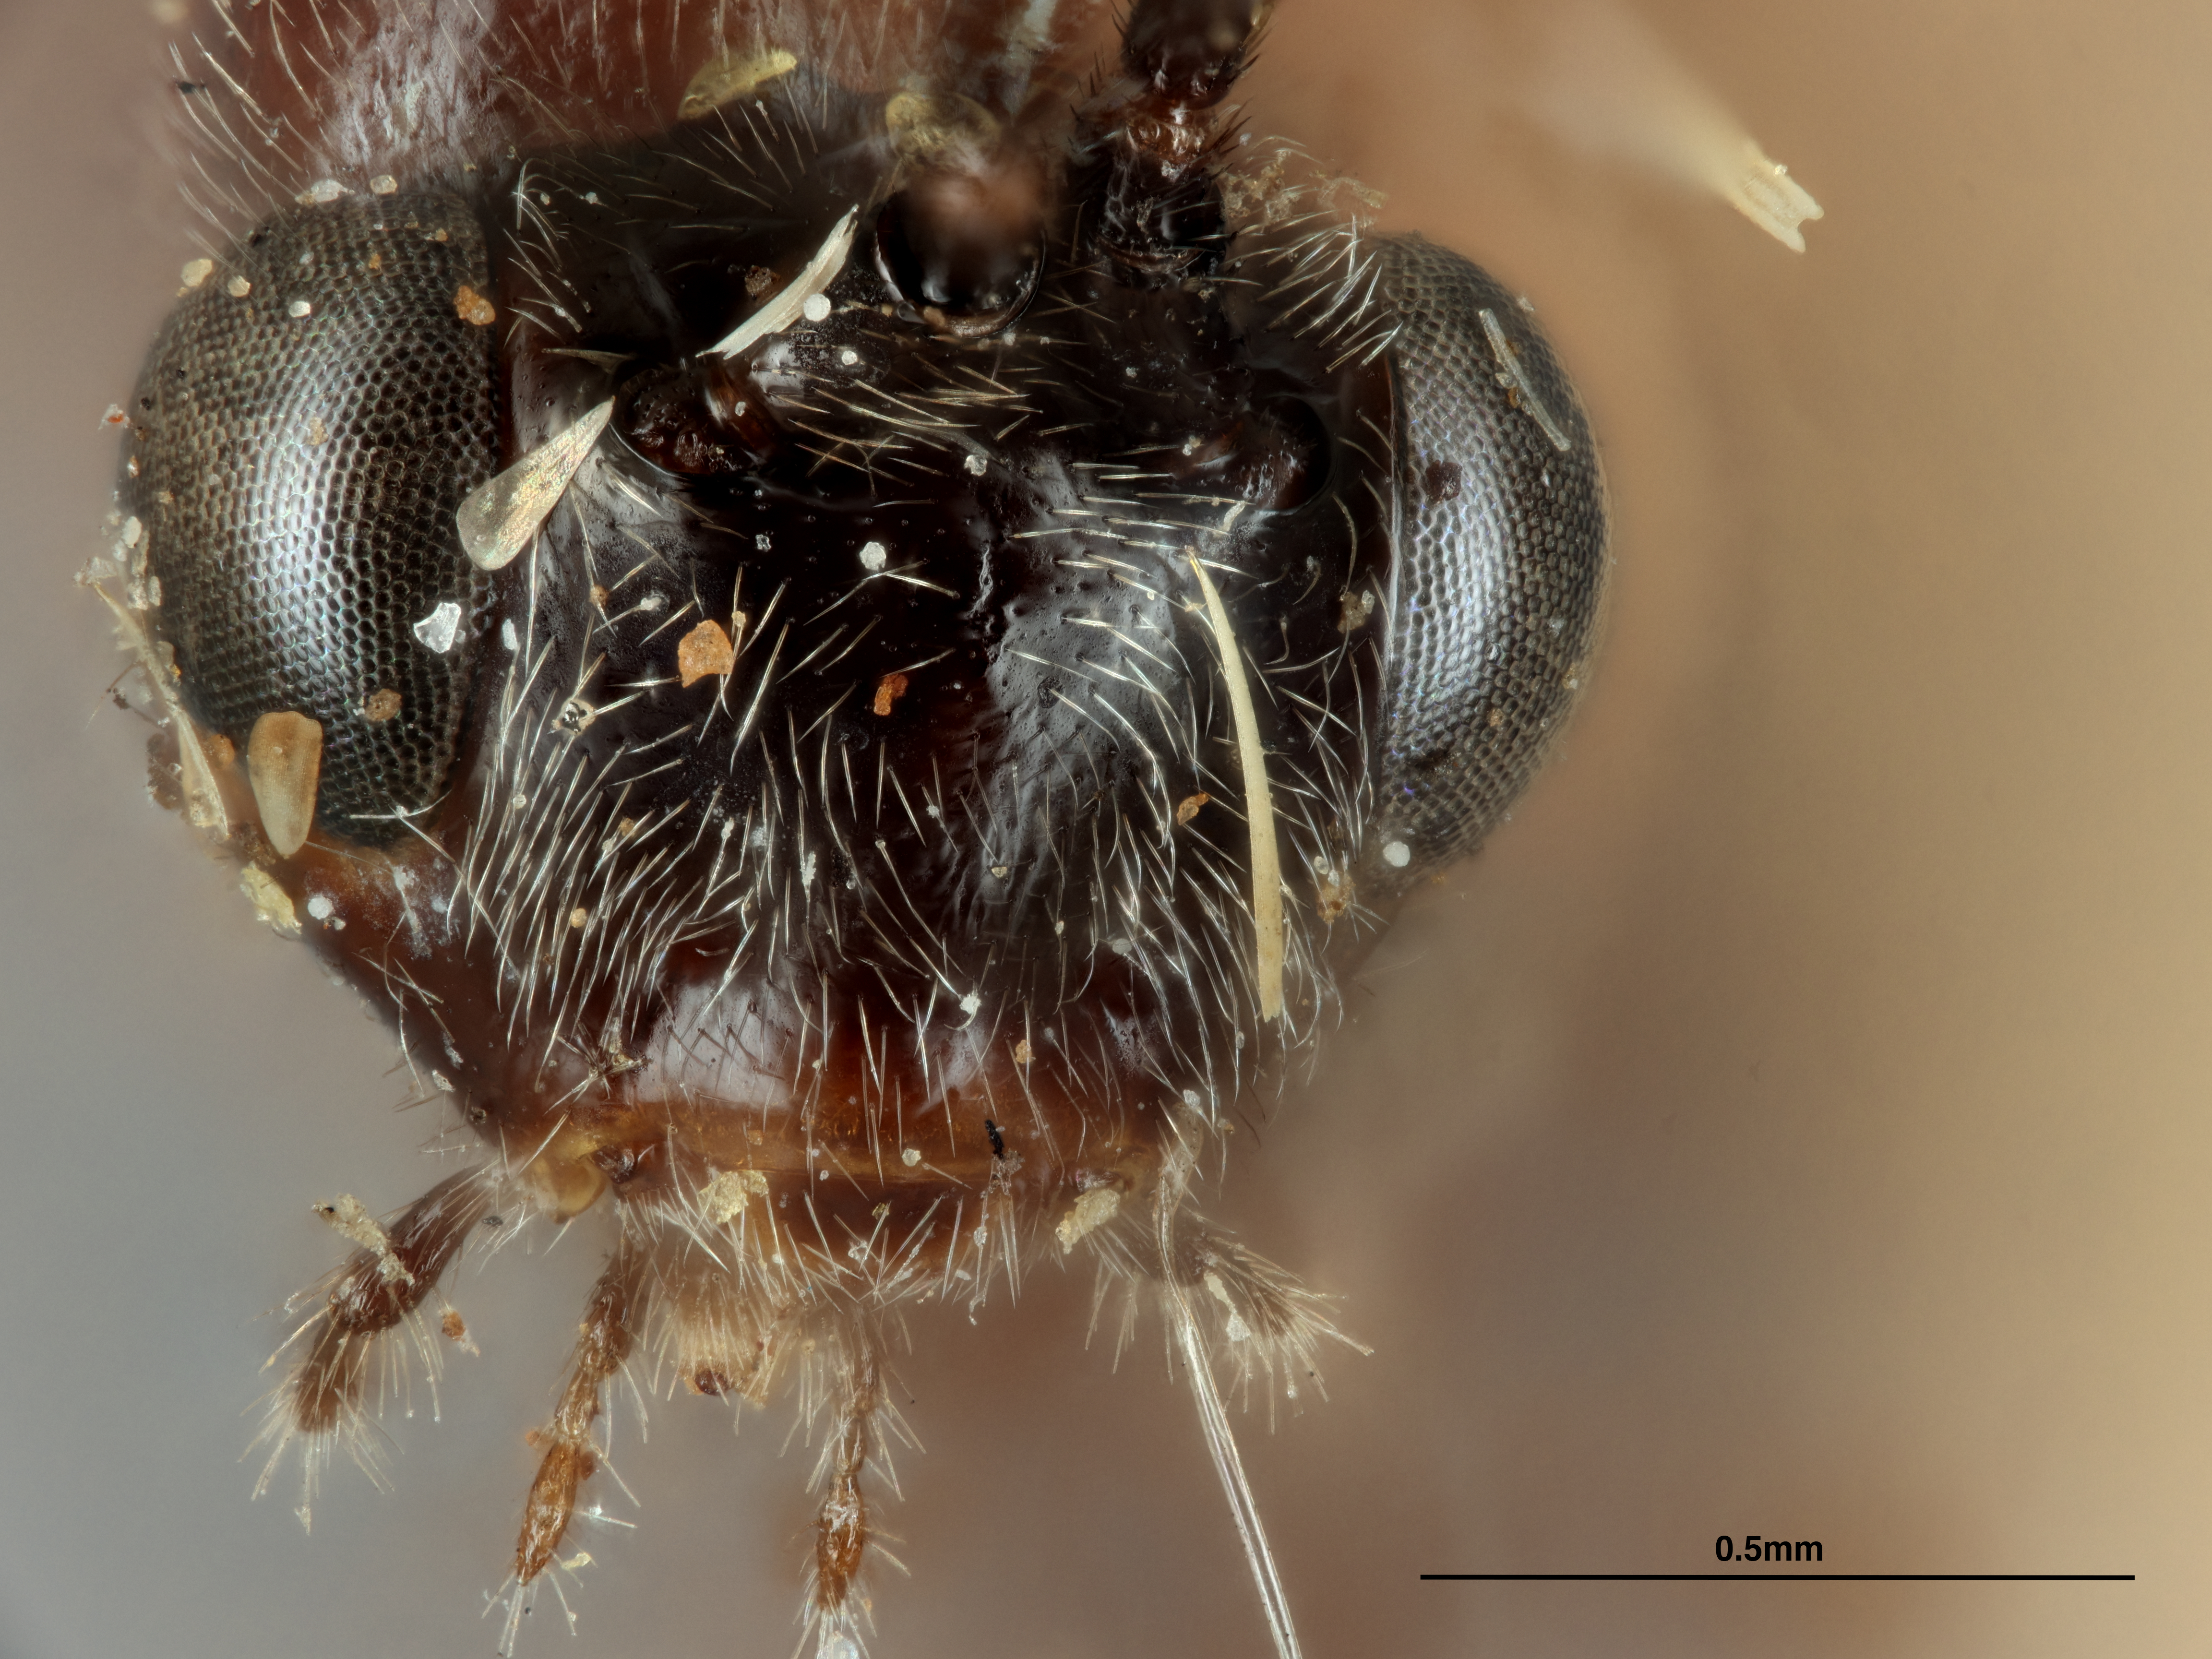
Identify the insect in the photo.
Bassus acrobasidis
